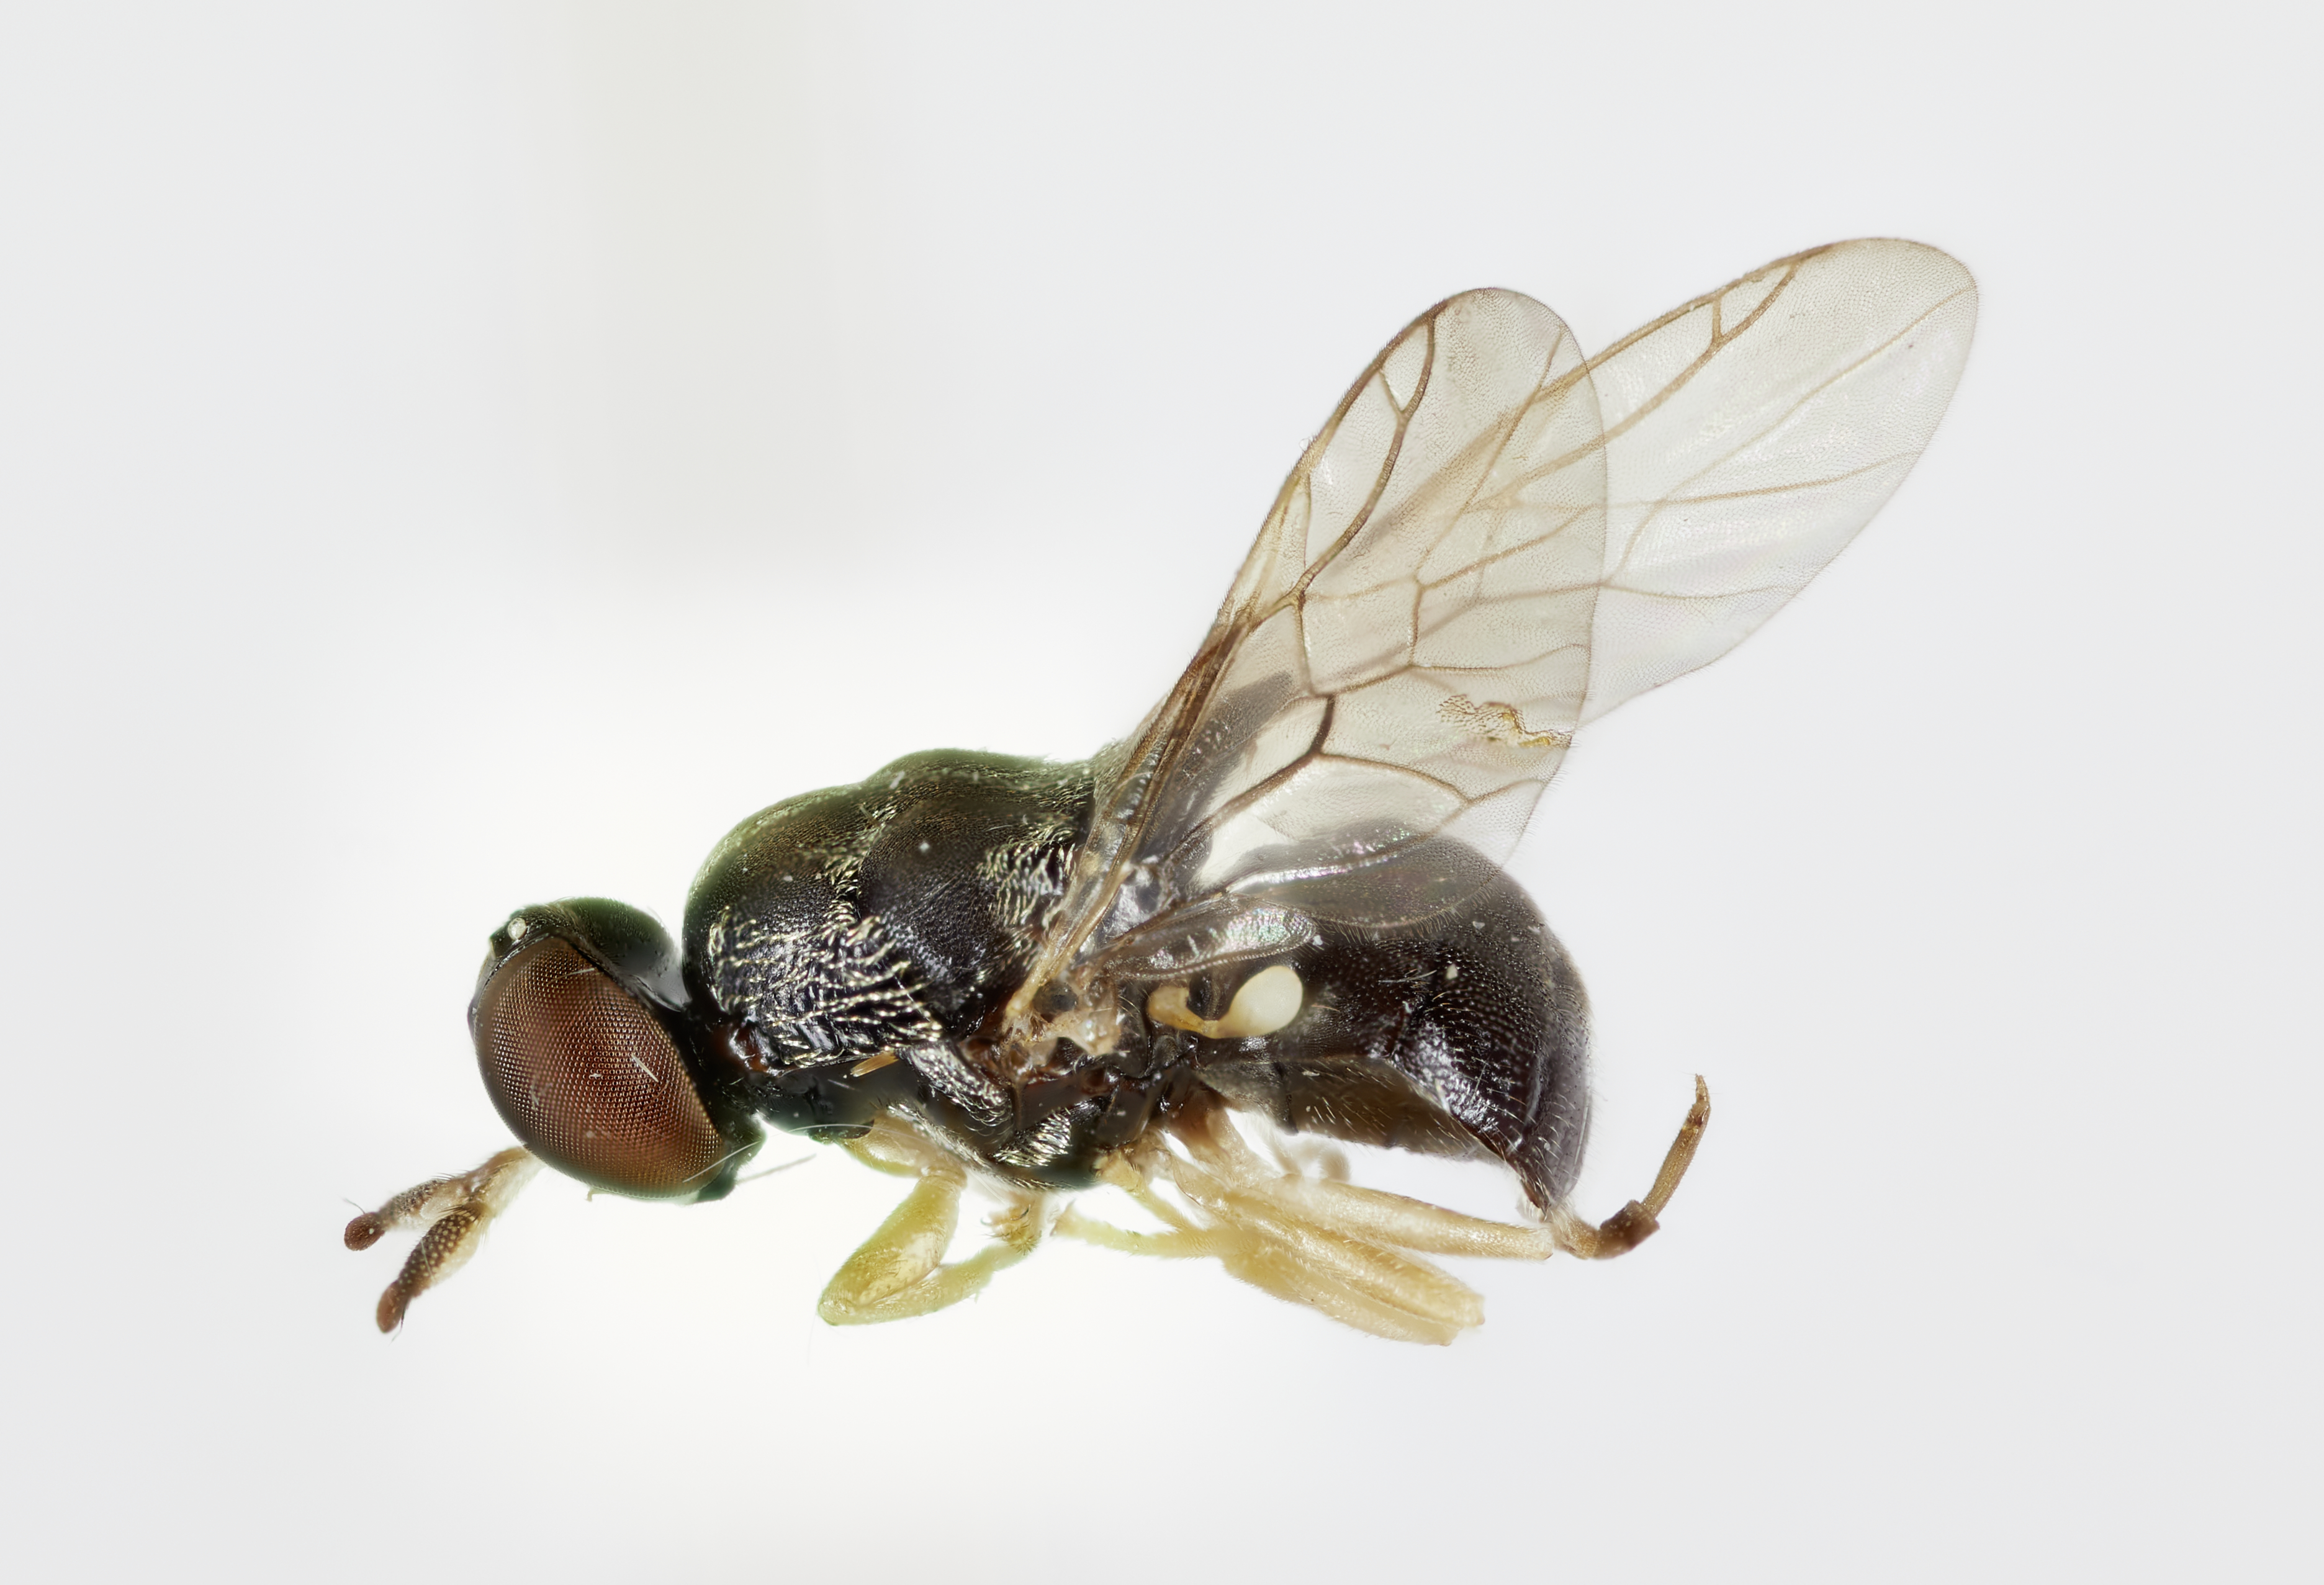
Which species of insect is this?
Chalcomorphina planes
